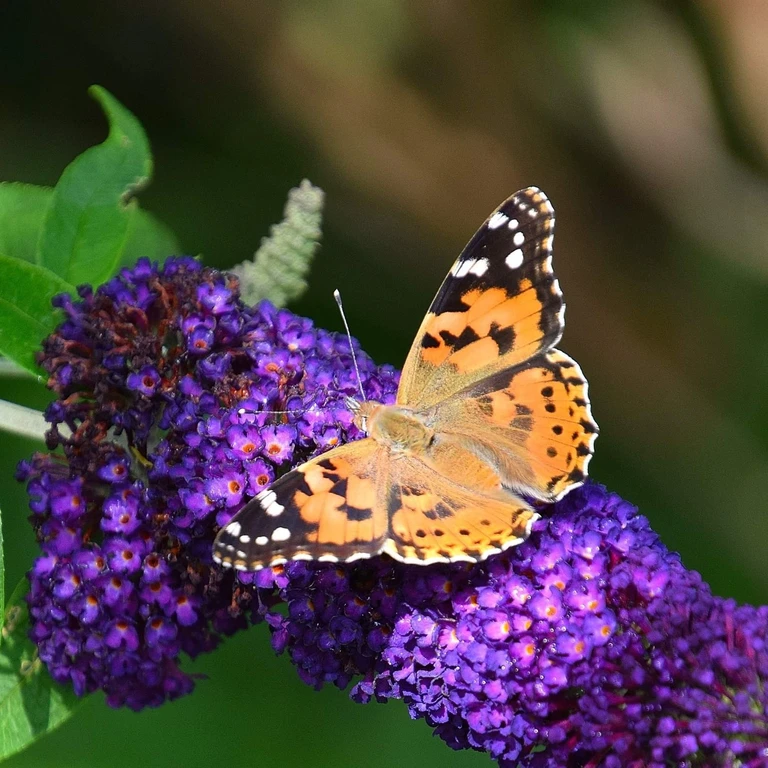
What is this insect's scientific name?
Vanessa cardui
